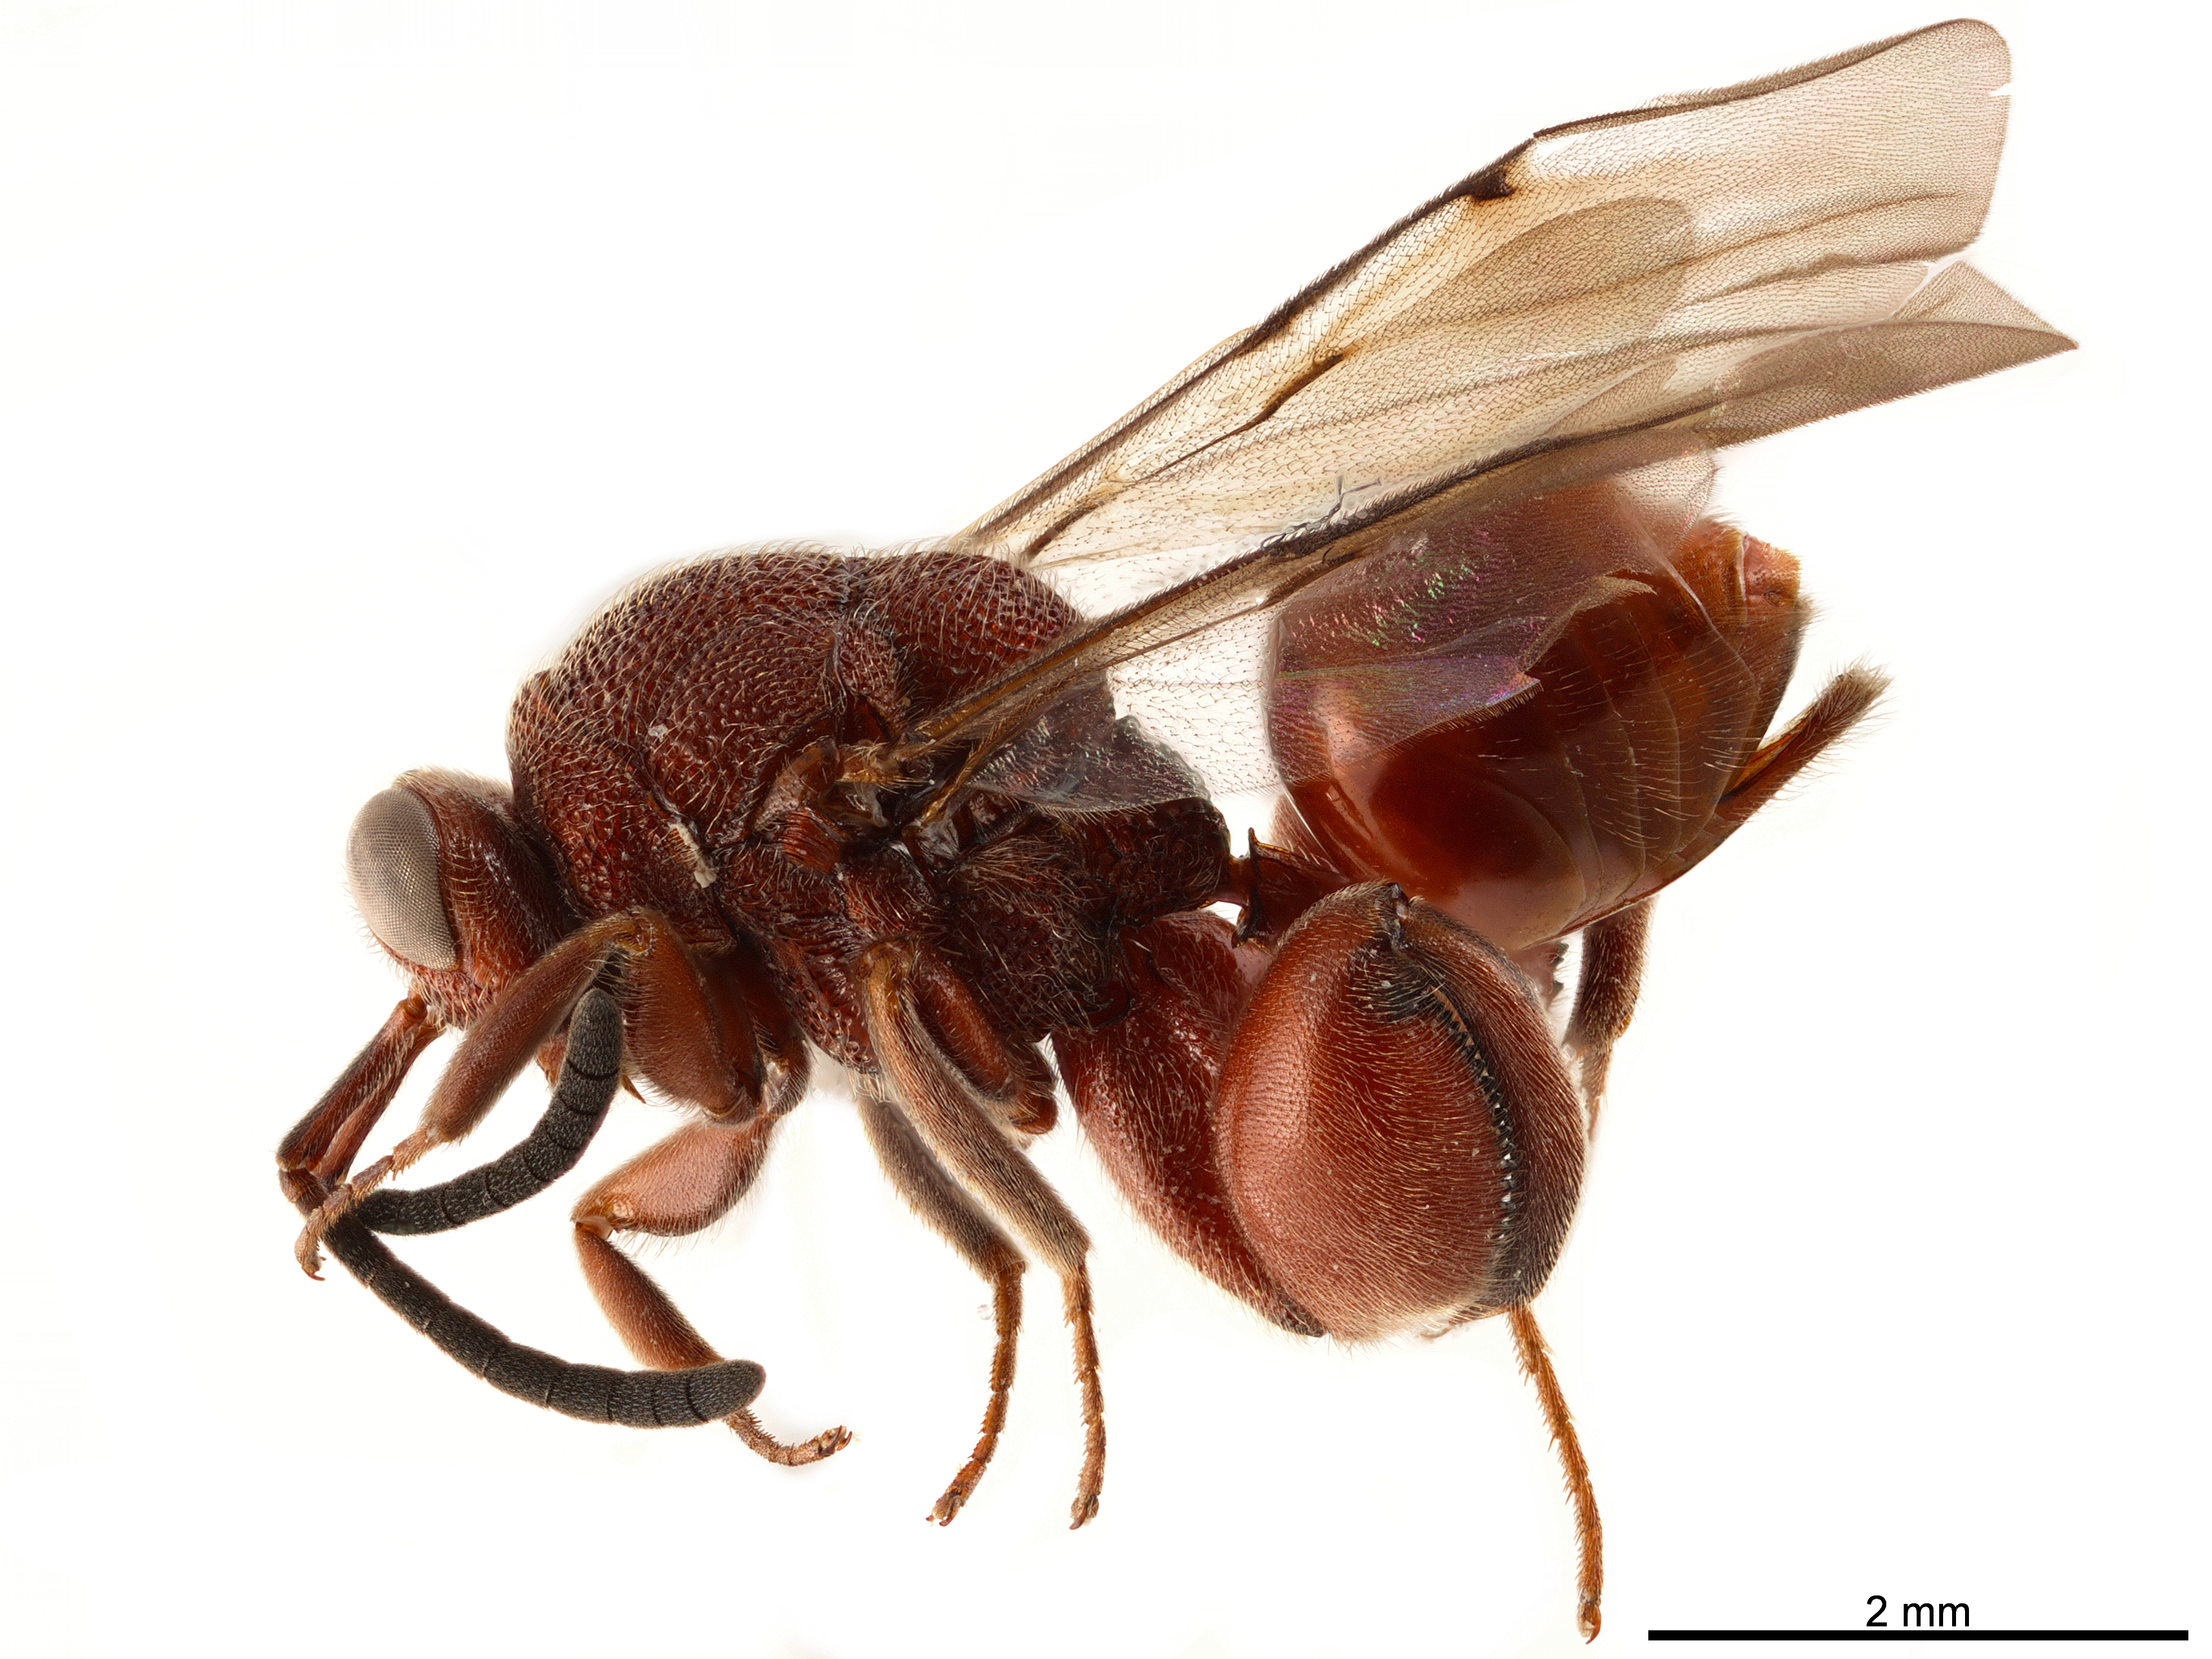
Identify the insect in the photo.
Chalcis barbara
